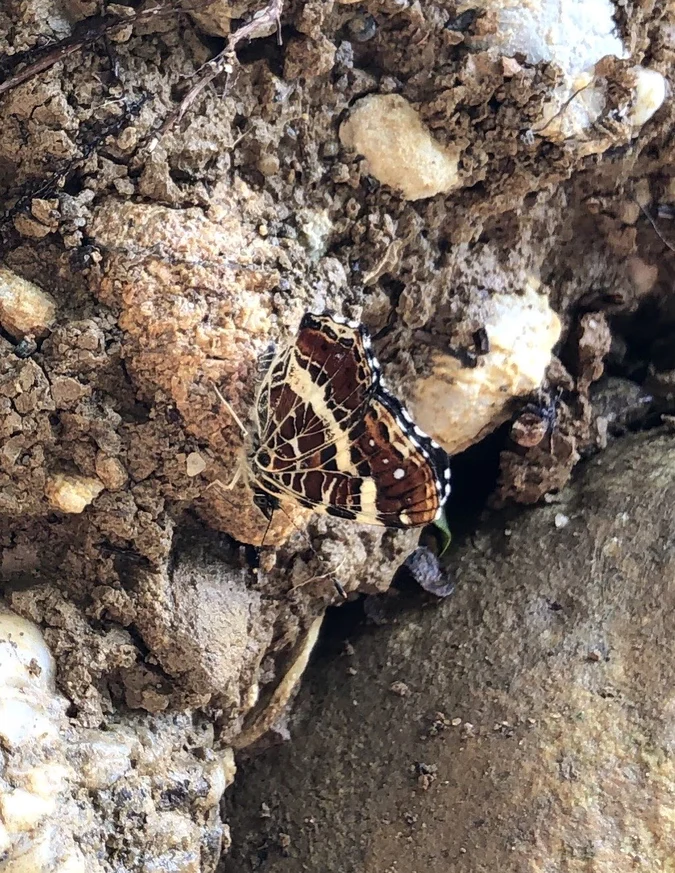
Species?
Araschnia levana
